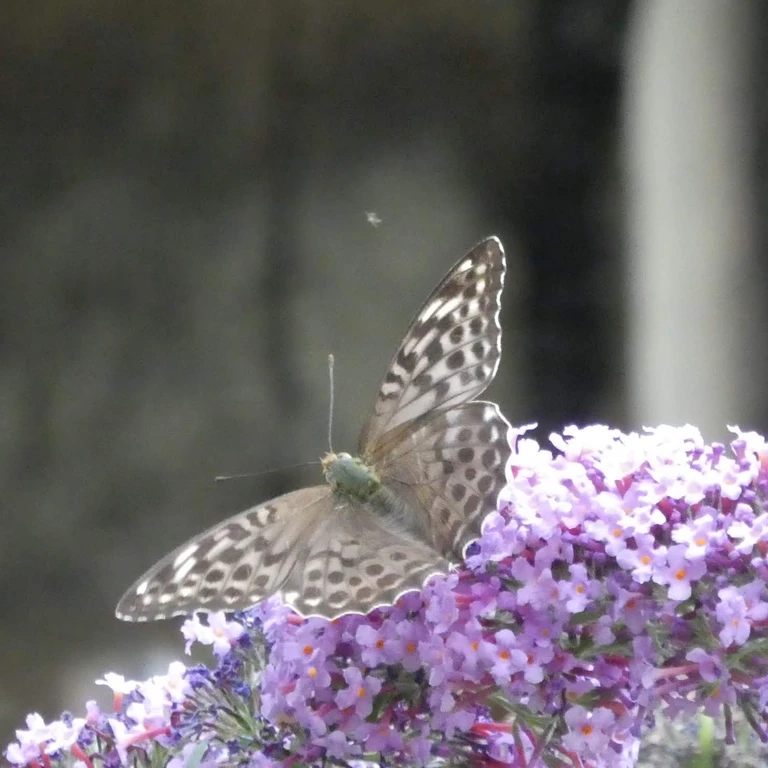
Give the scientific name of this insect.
Argynnis paphia
